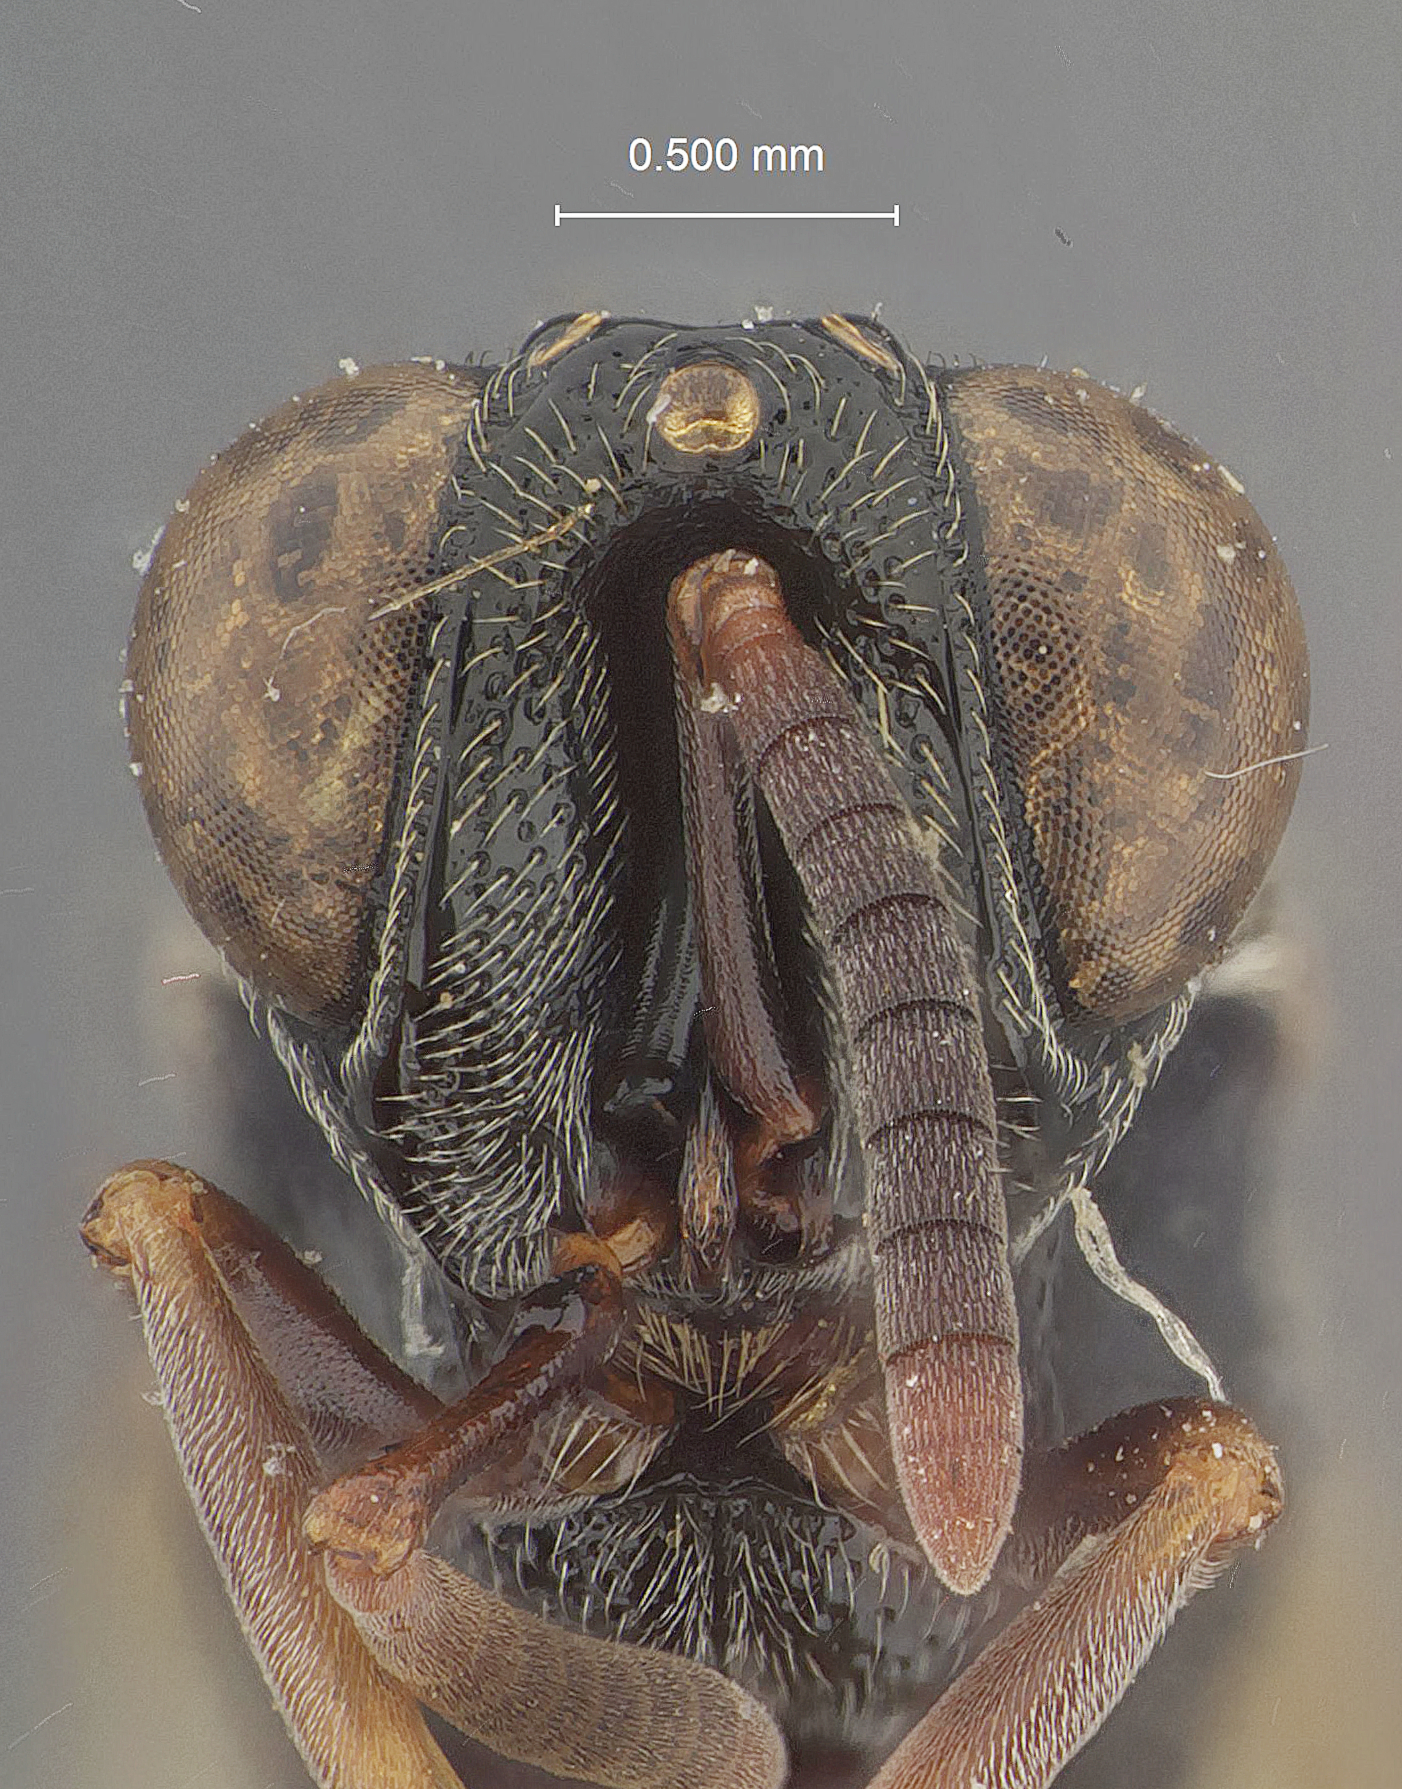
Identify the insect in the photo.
Oxycoryphe padmasenani
